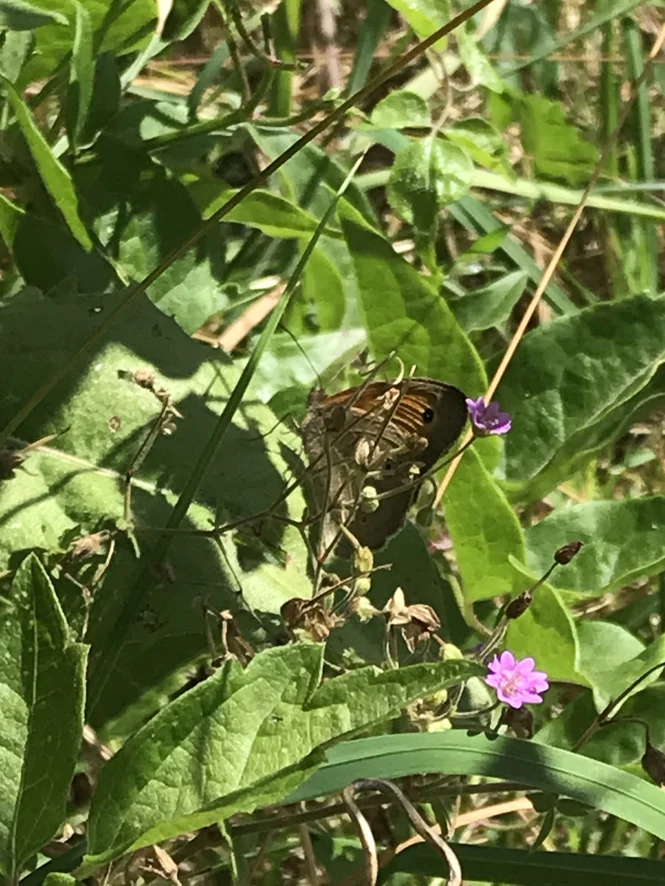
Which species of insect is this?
Maniola jurtina
